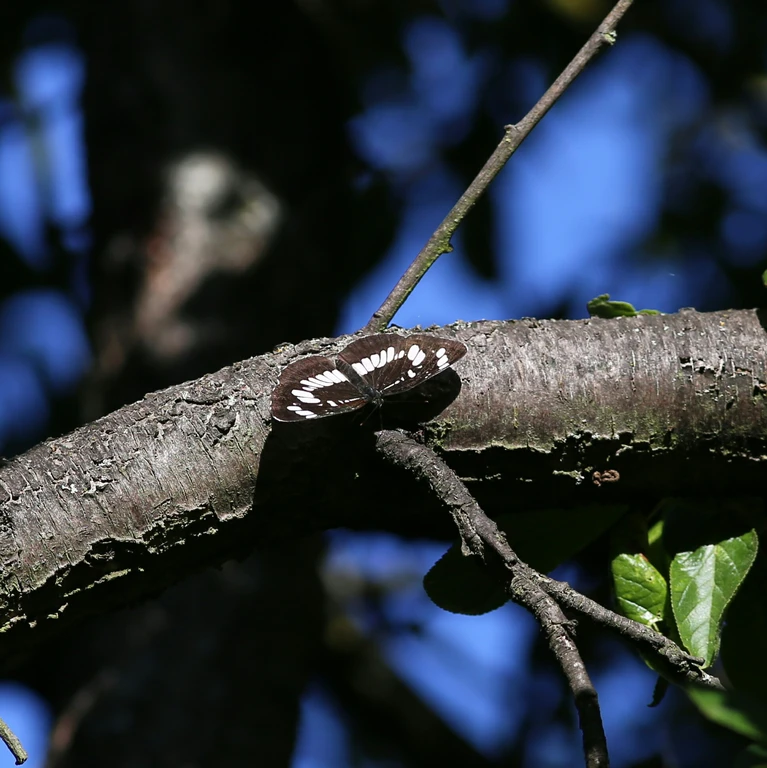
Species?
Neptis rivularis
